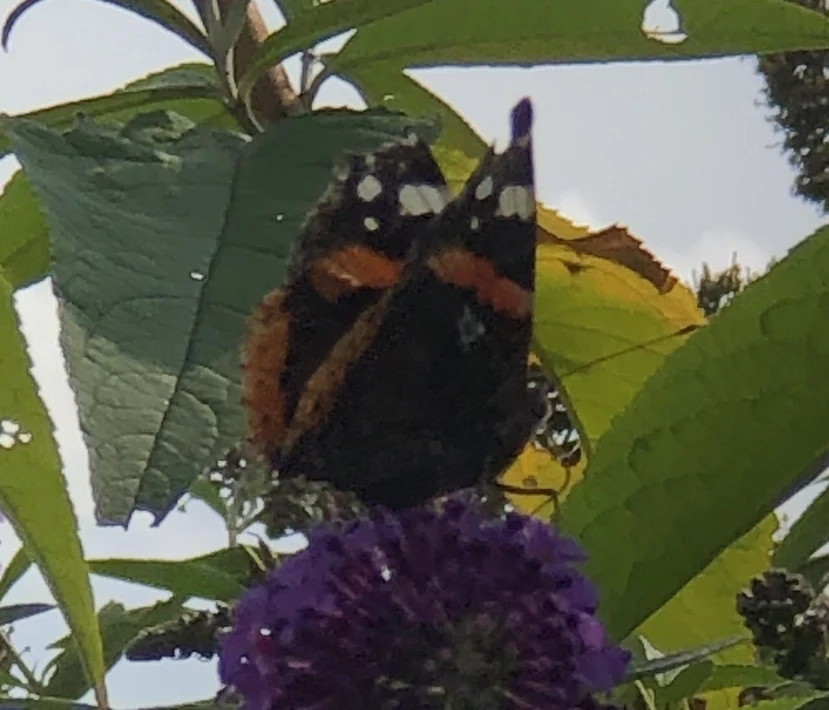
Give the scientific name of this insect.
Vanessa atalanta
